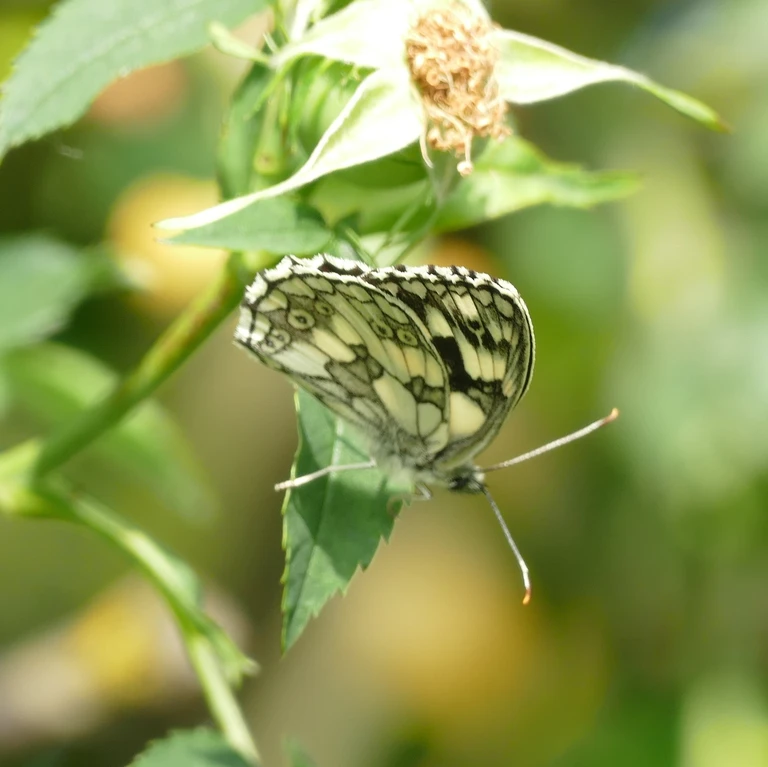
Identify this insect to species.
Melanargia galathea
